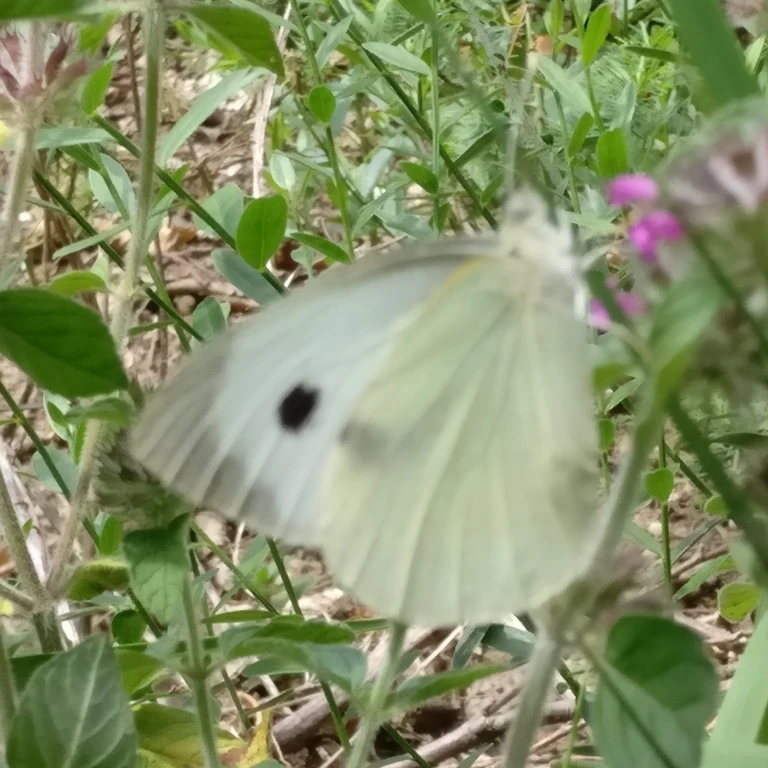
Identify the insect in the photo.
Pieris brassicae
